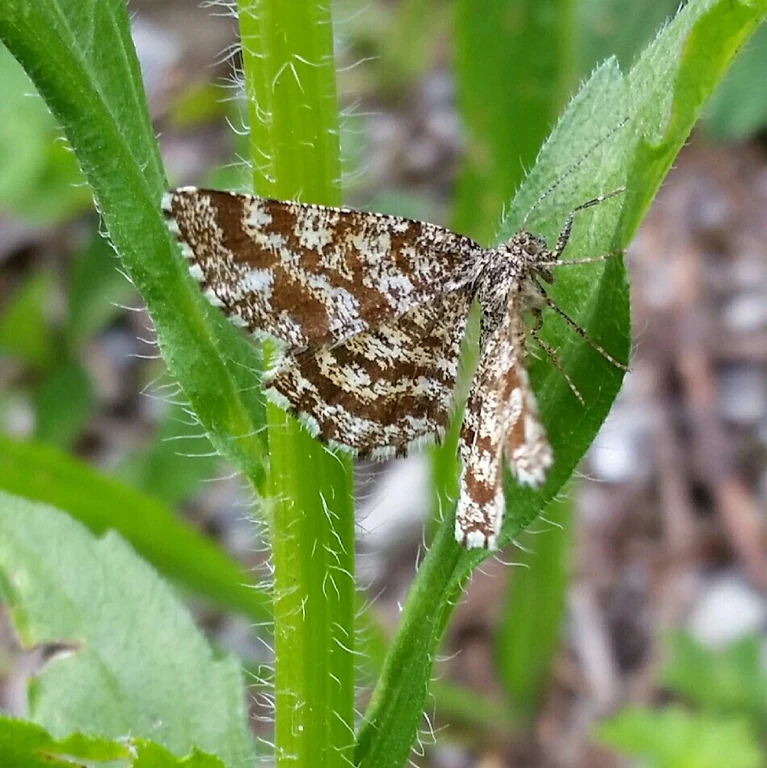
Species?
Ematurga atomaria
